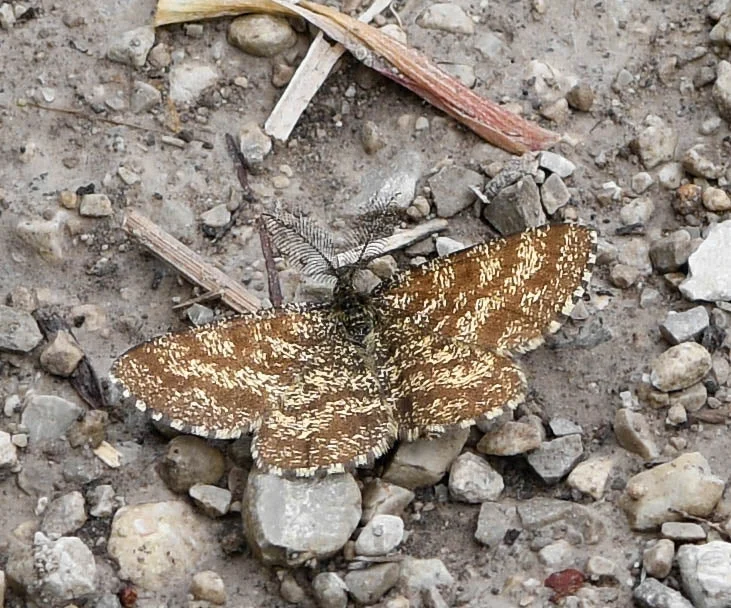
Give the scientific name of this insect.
Ematurga atomaria
